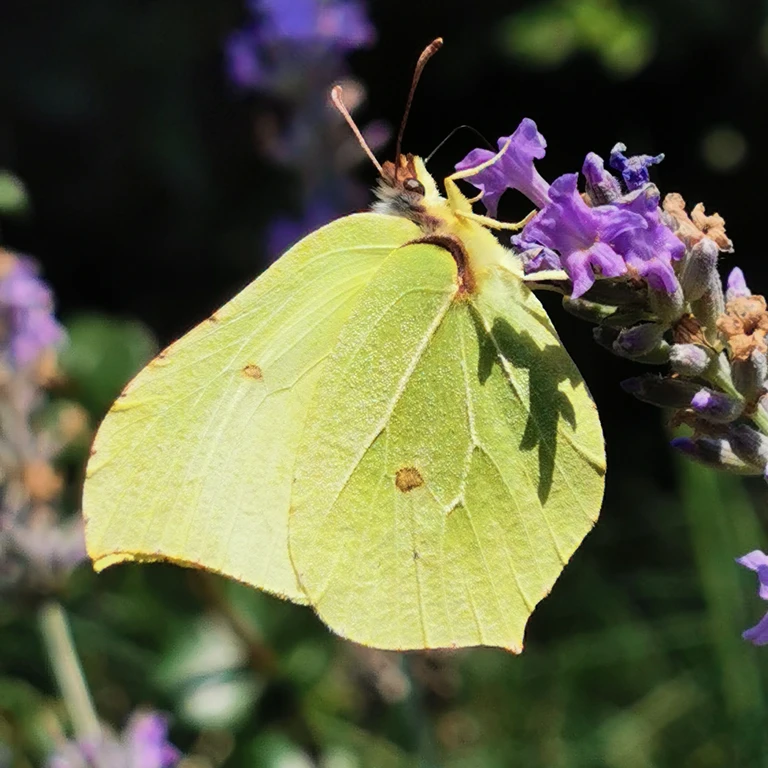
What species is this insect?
Gonepteryx rhamni
